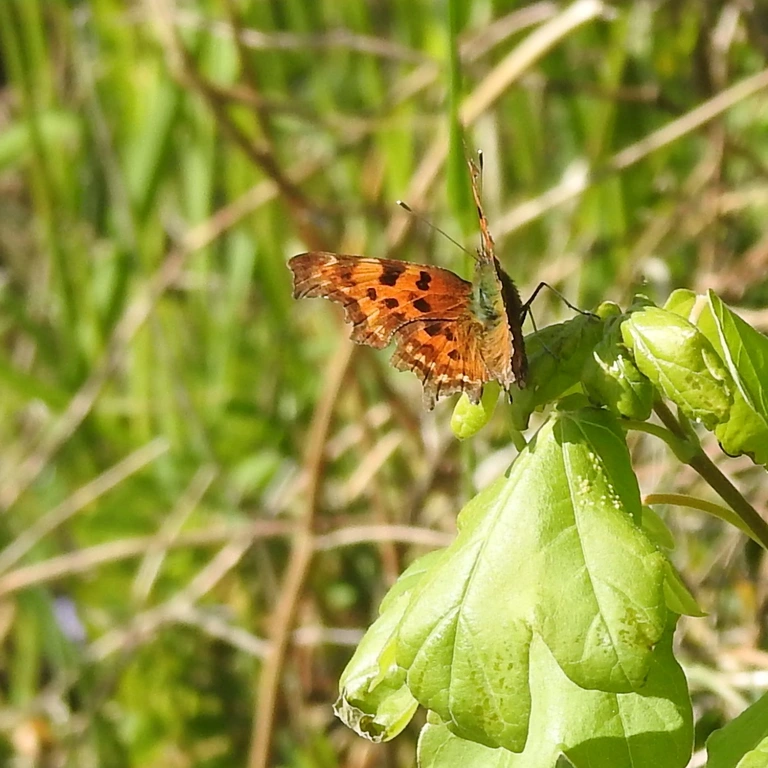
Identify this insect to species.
Polygonia c-album
